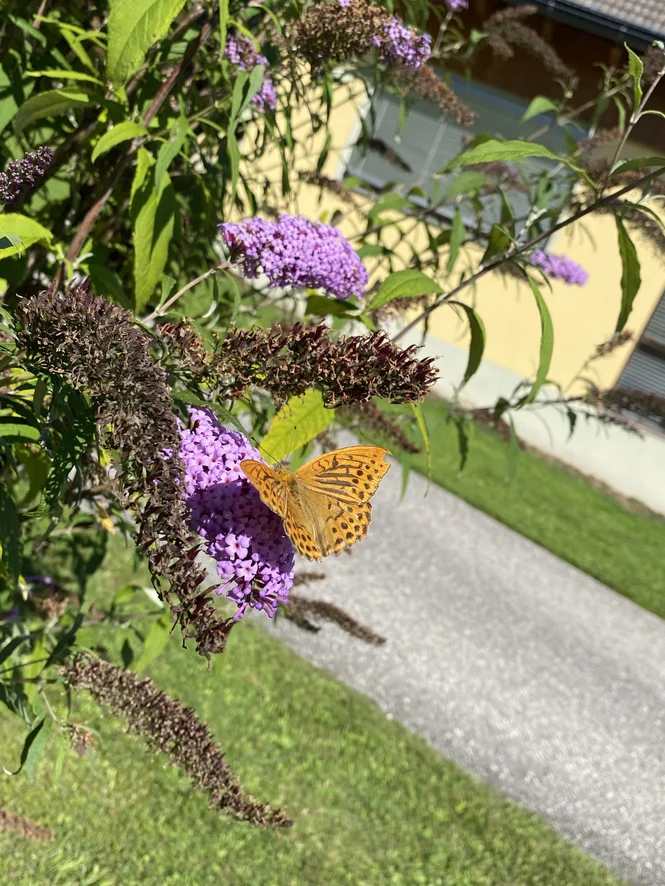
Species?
Argynnis paphia
